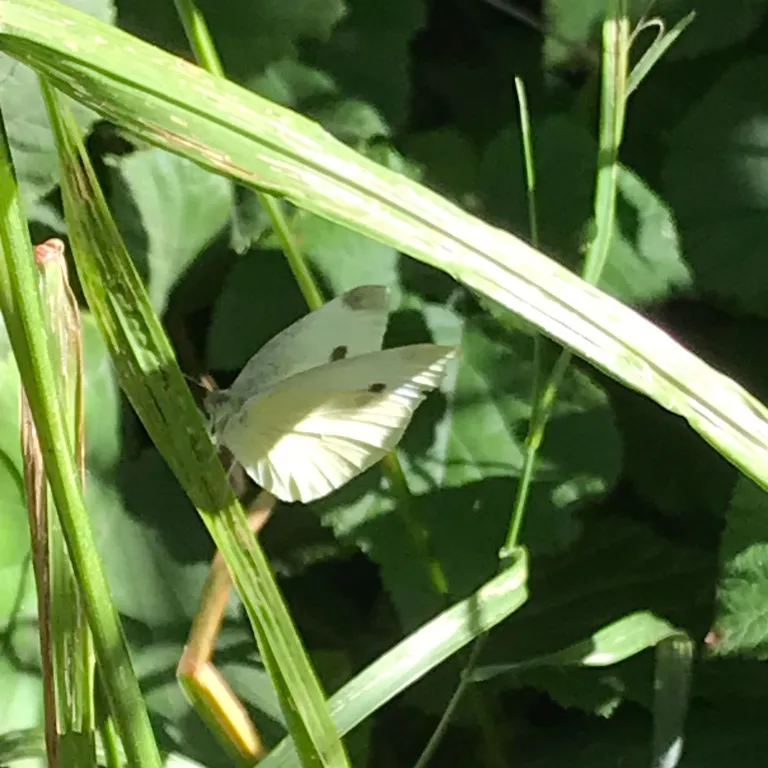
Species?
Pieris rapae
